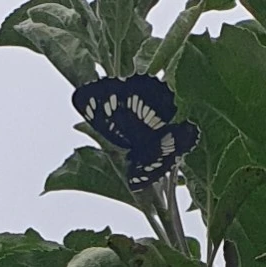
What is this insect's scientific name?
Neptis rivularis
